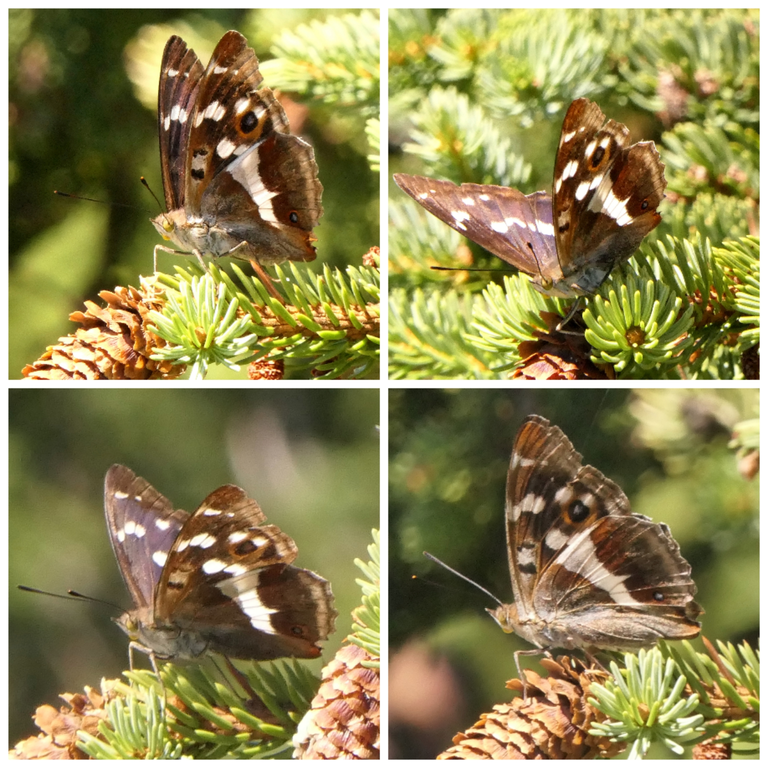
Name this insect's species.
Apatura iris
